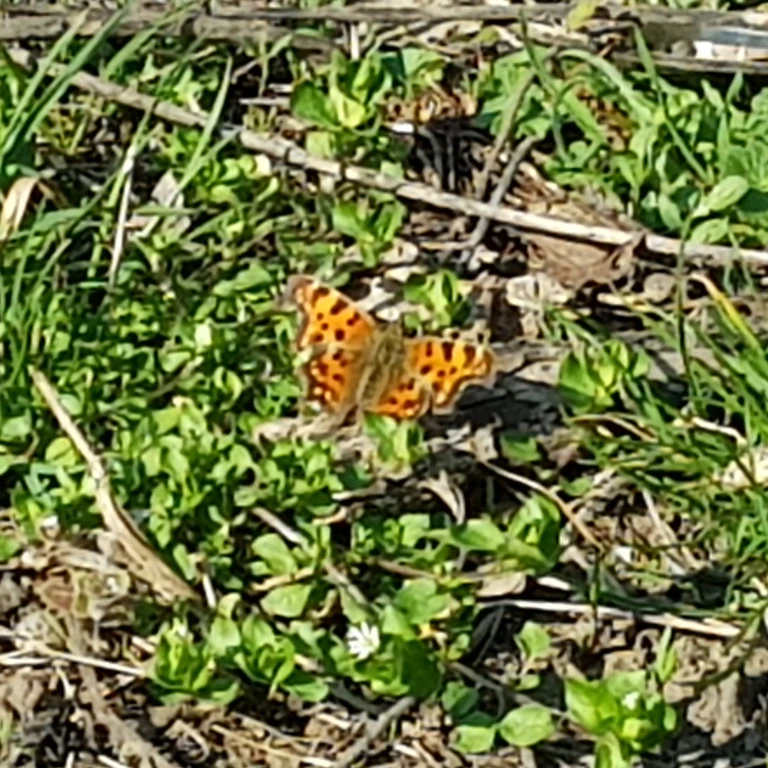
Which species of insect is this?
Polygonia c-album
